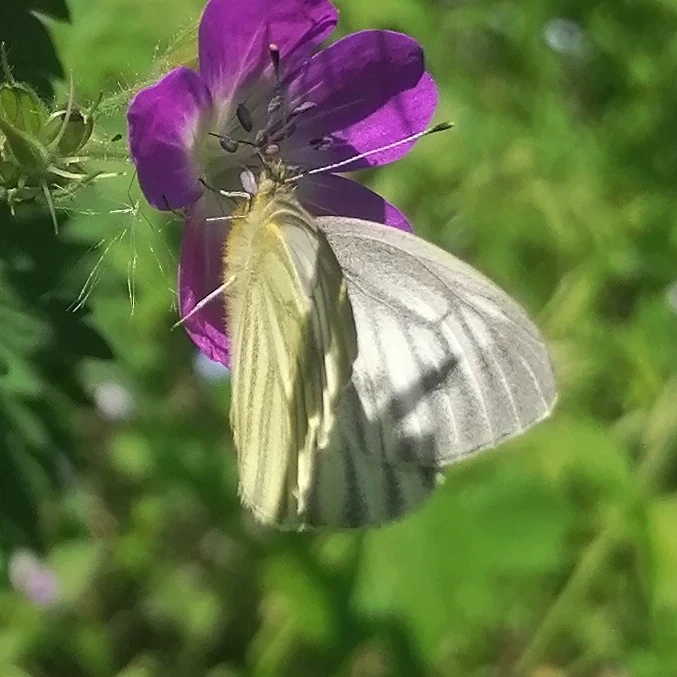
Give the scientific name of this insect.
Pieris bryoniae
